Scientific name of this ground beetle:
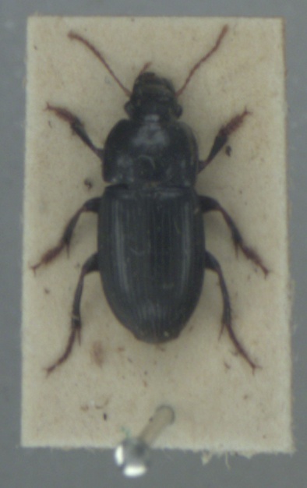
Harpalus tardus
